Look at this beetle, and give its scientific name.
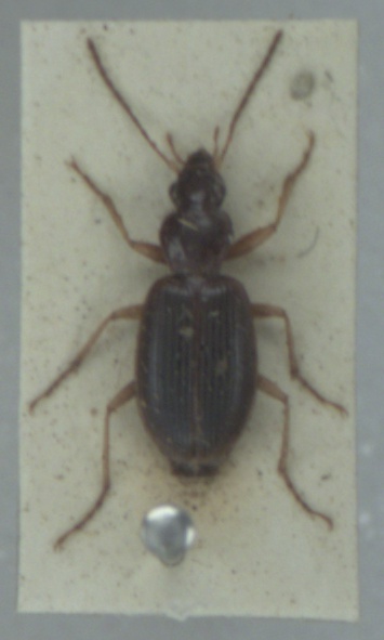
Paranchus albipes
